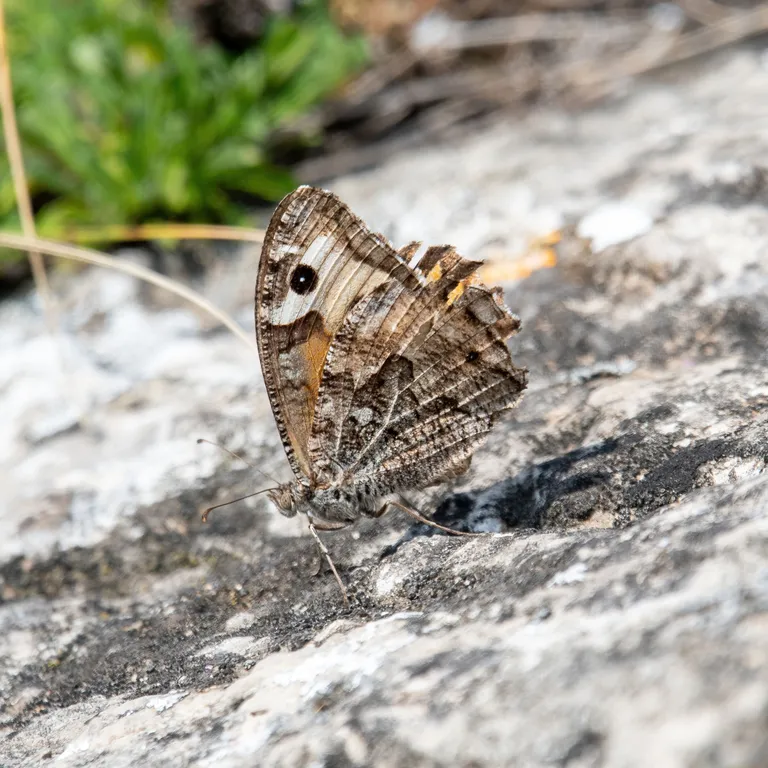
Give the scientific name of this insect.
Hipparchia semele
